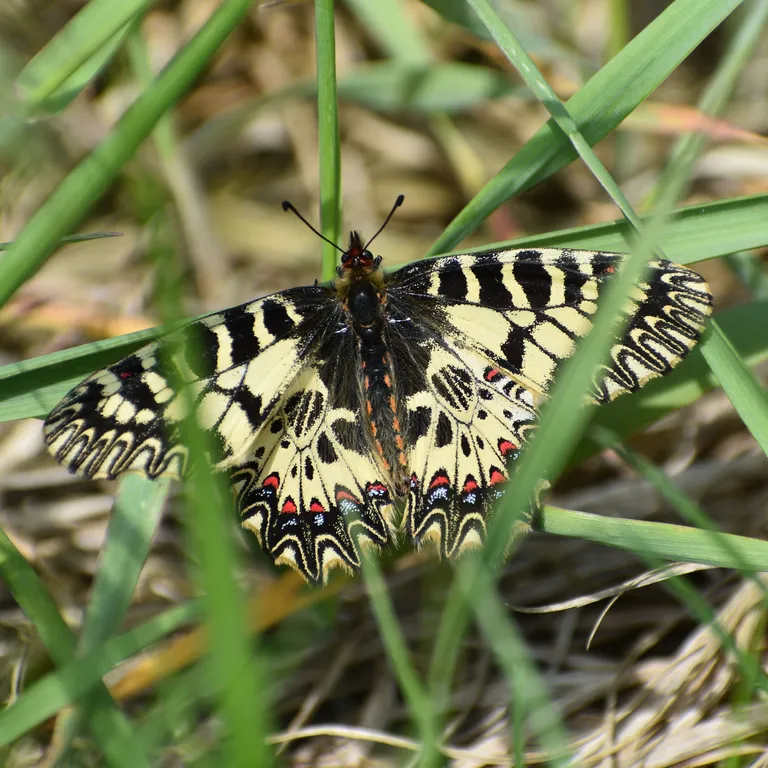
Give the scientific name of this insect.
Zerynthia polyxena
